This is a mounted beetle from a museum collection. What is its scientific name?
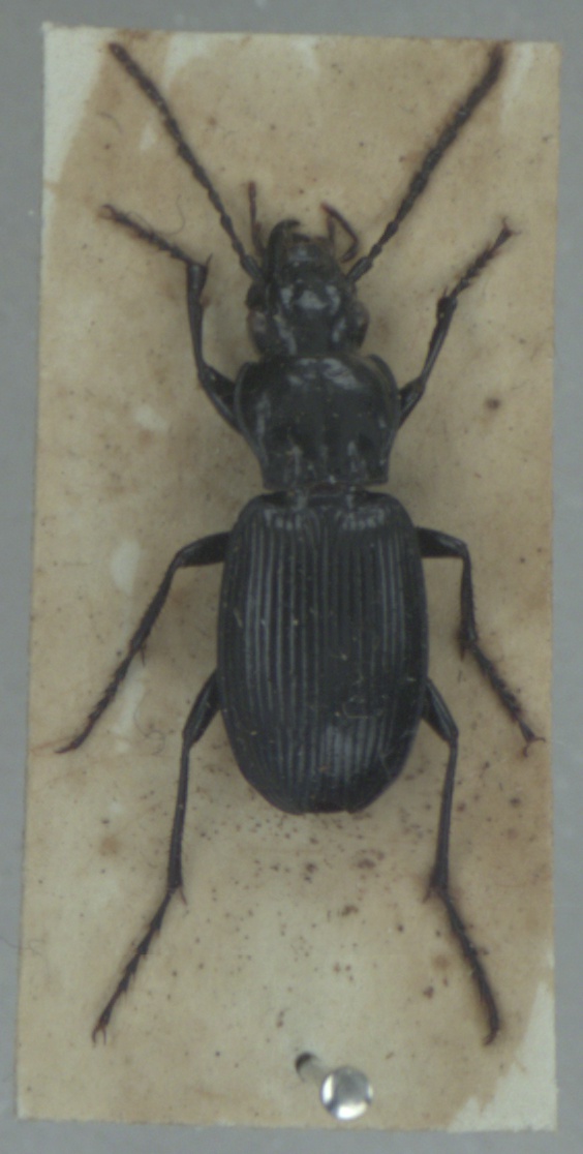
Pterostichus cristatus
